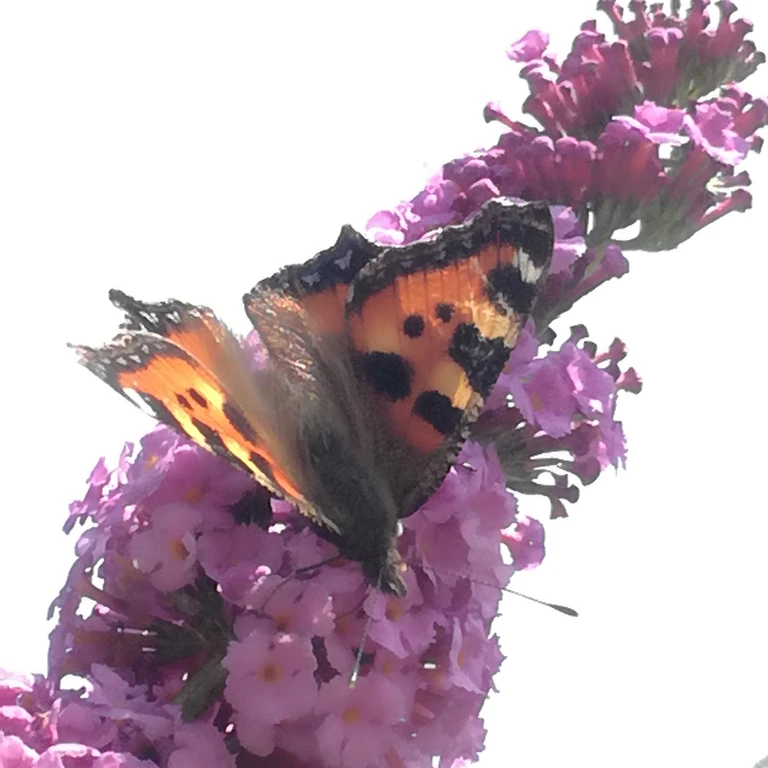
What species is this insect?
Aglais urticae
